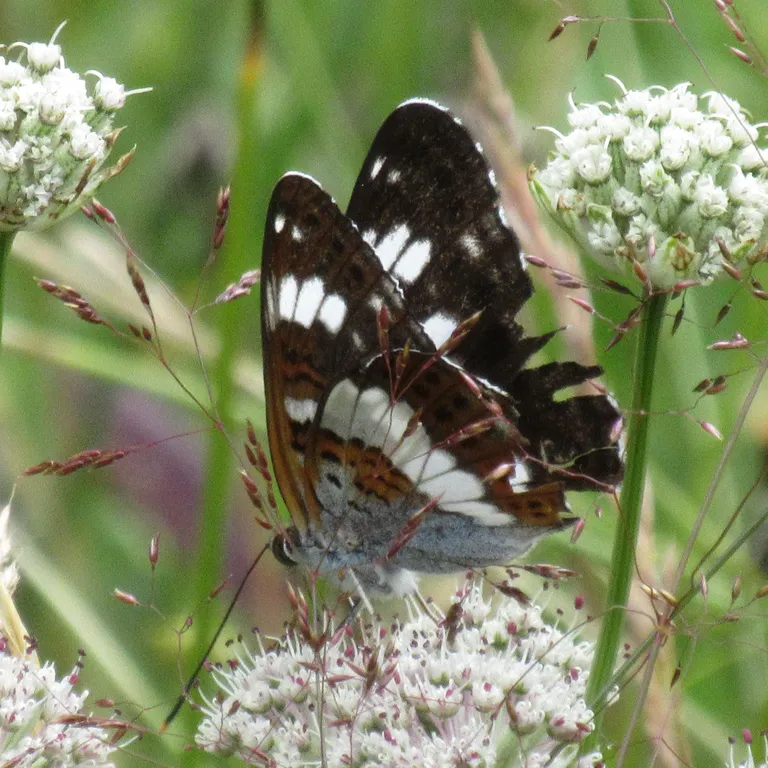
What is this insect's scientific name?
Limenitis camilla (also Ladoga camilla)
